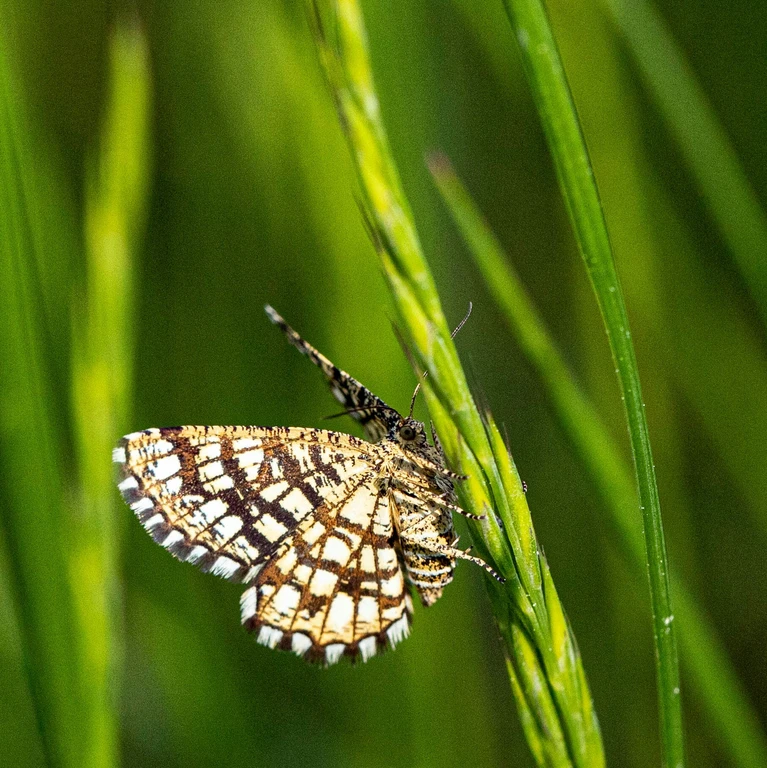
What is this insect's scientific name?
Chiasmia clathrata
